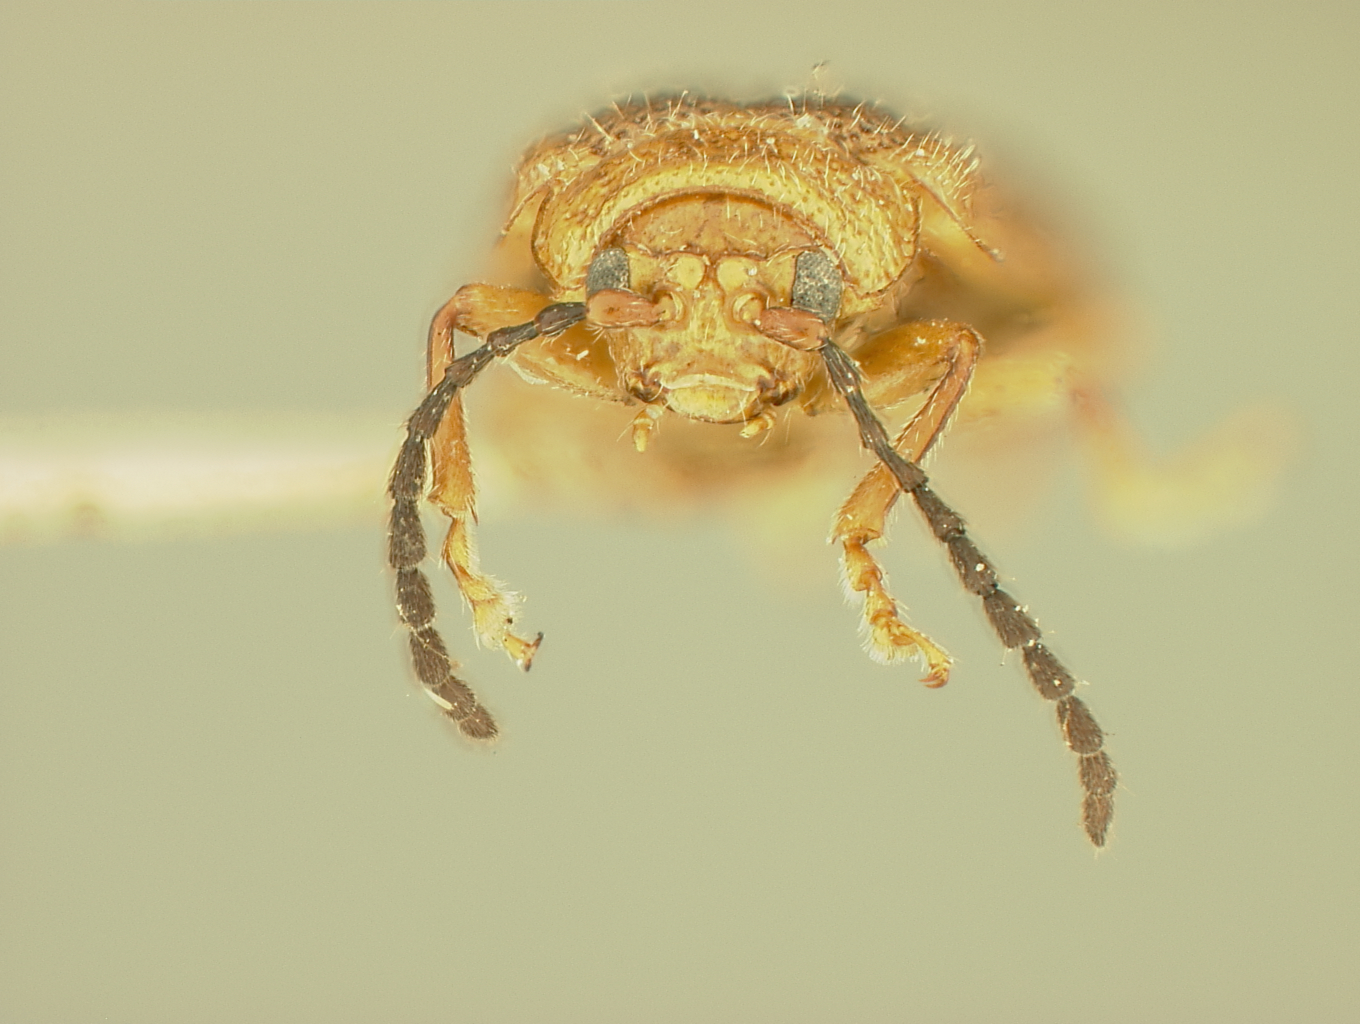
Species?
Trichaltica virescens
